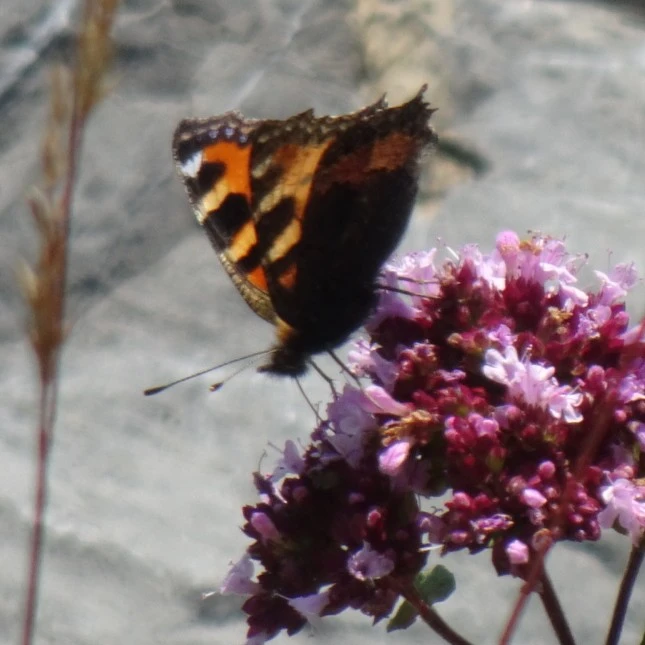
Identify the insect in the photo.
Aglais urticae
